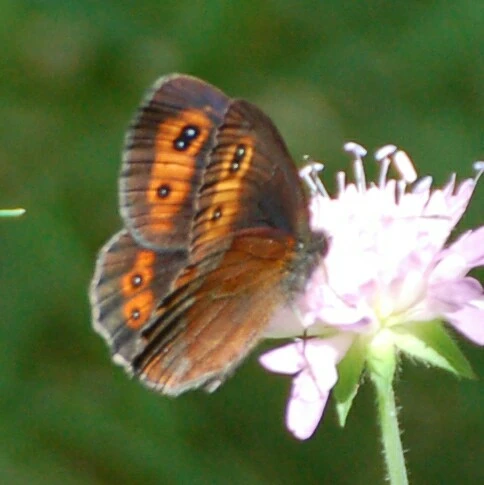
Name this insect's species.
Erebia aethiops
